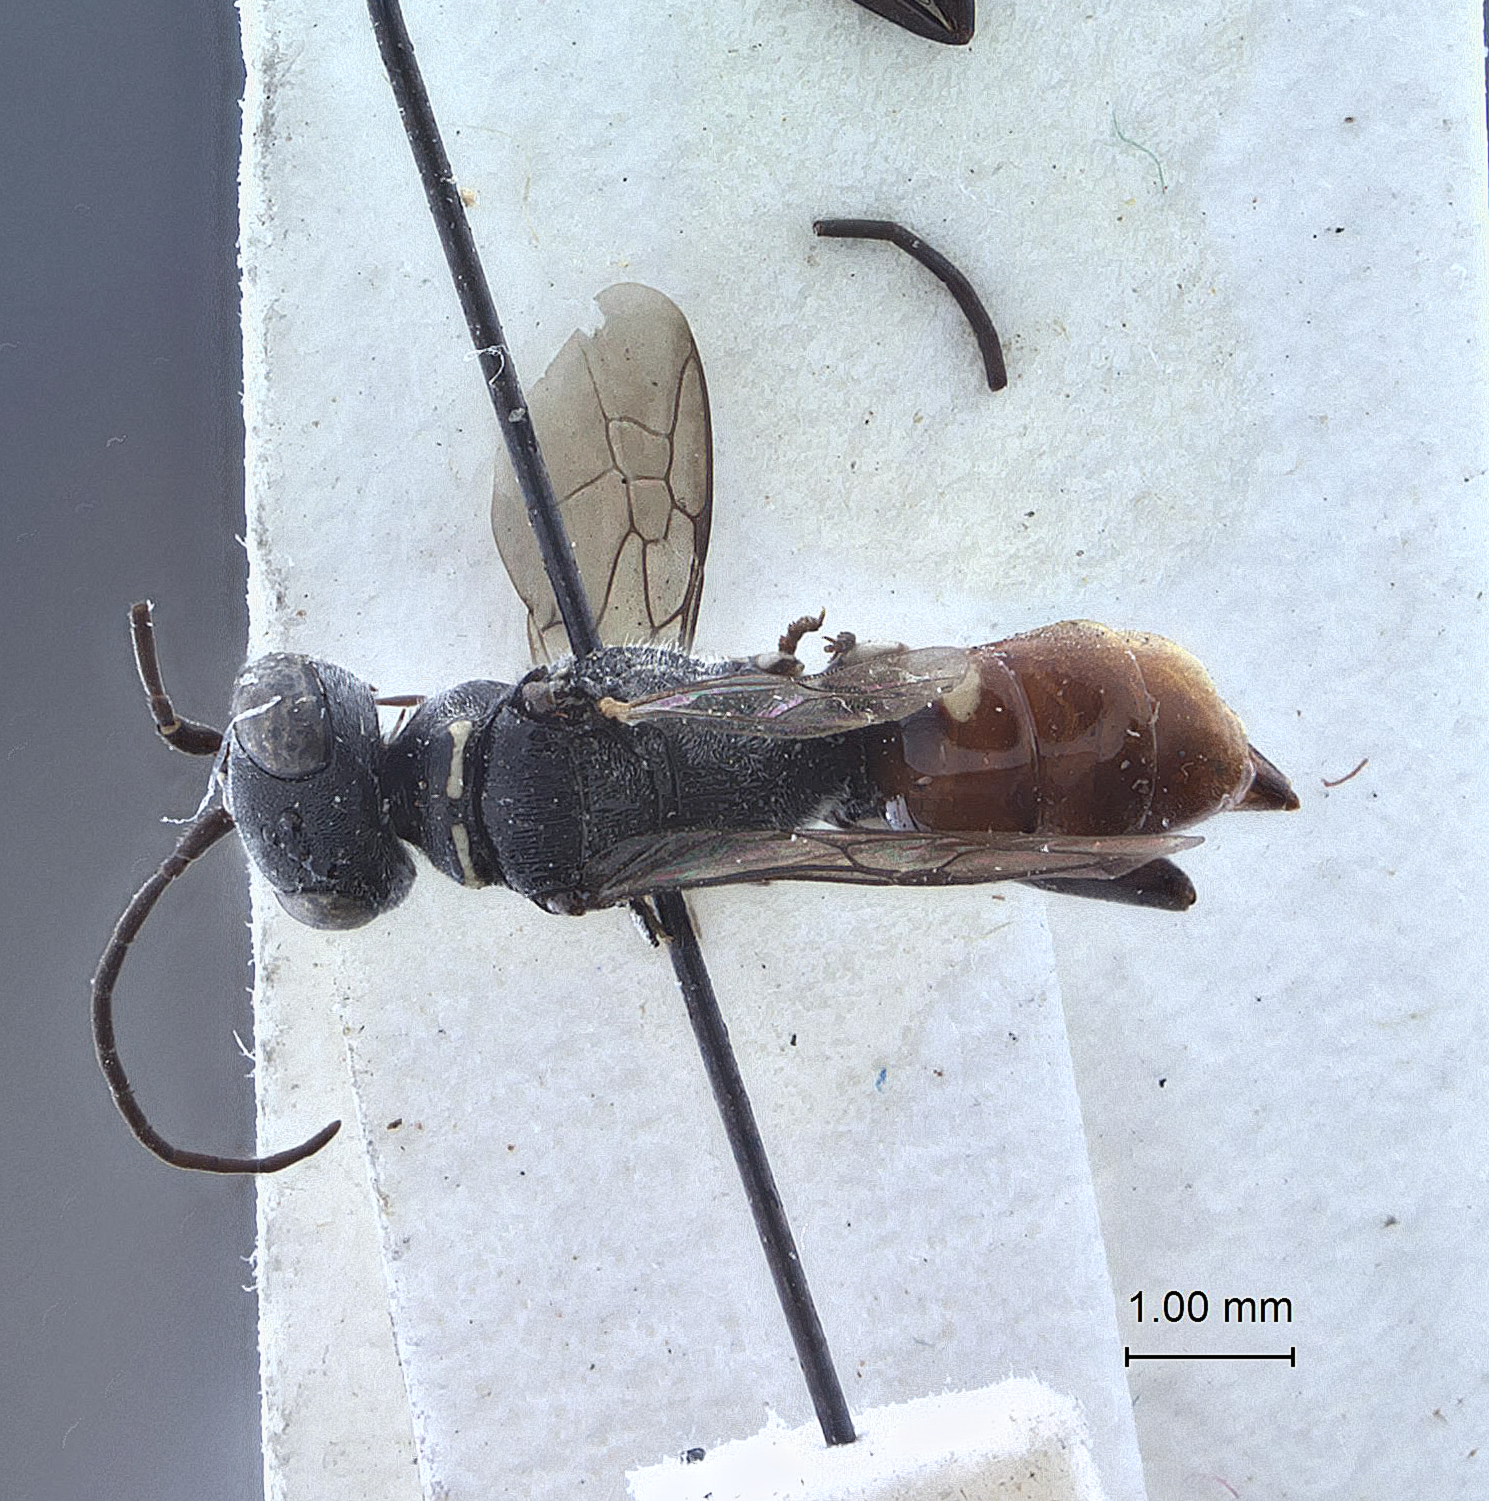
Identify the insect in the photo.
Dolichurus morelensis
